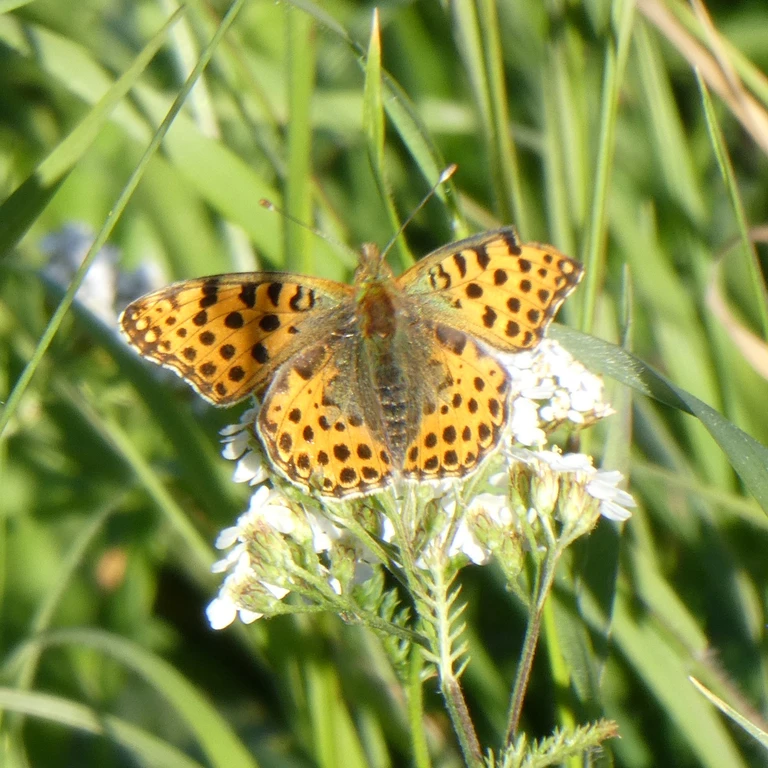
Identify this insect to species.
Issoria lathonia
